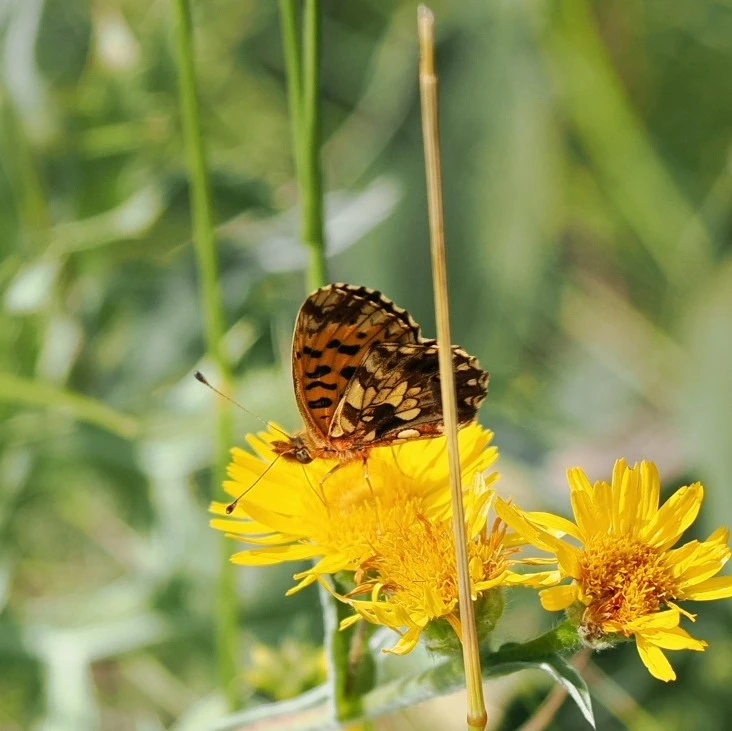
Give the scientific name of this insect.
Boloria dia
